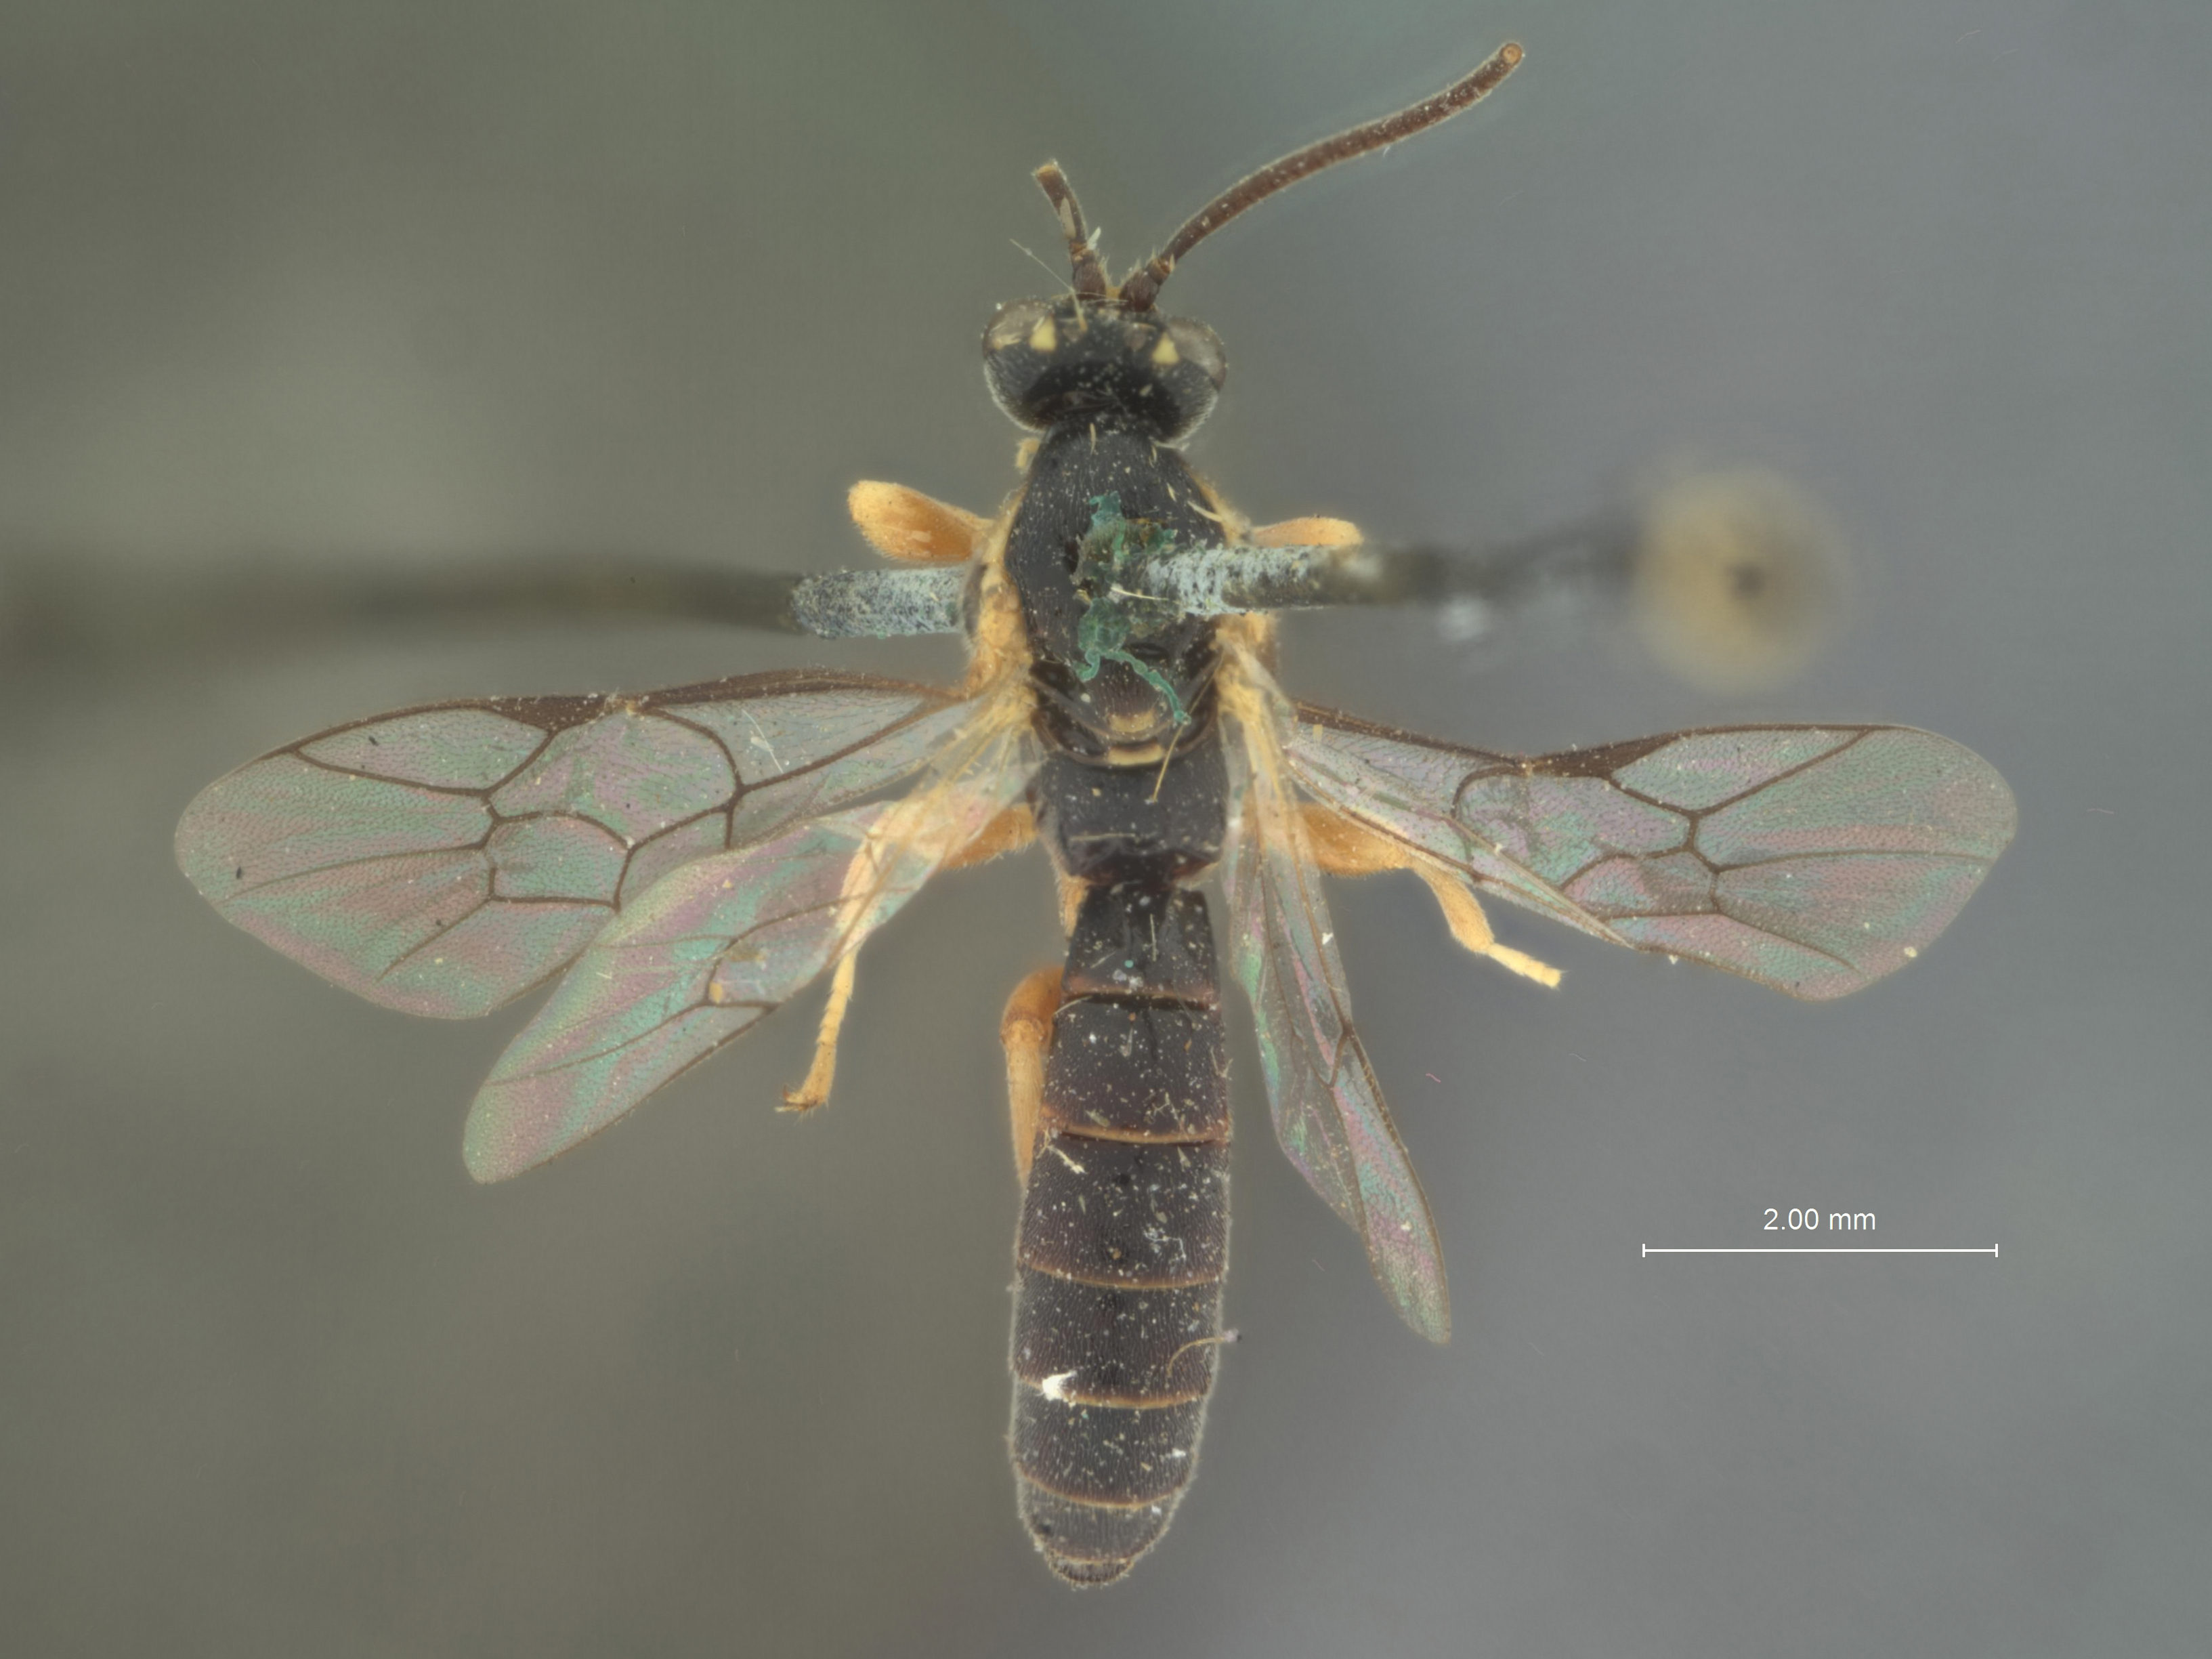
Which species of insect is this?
Exochus albifrons
